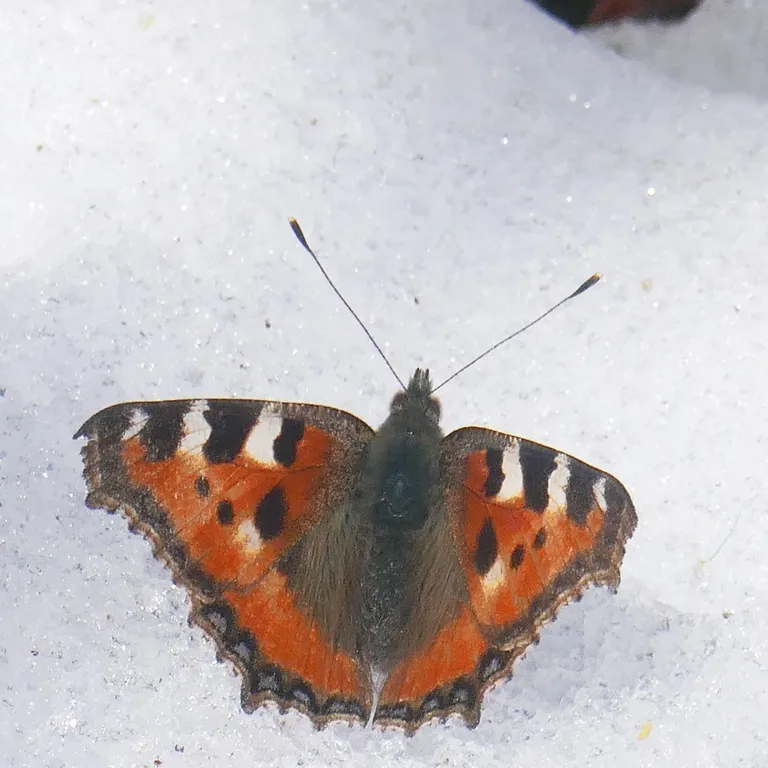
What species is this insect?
Aglais urticae
